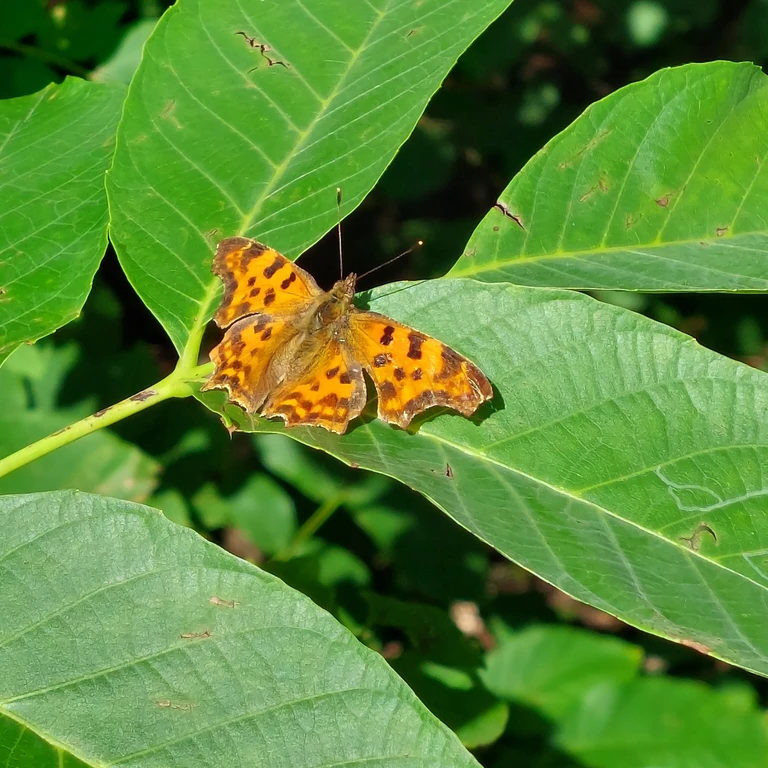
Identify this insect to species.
Polygonia c-album
